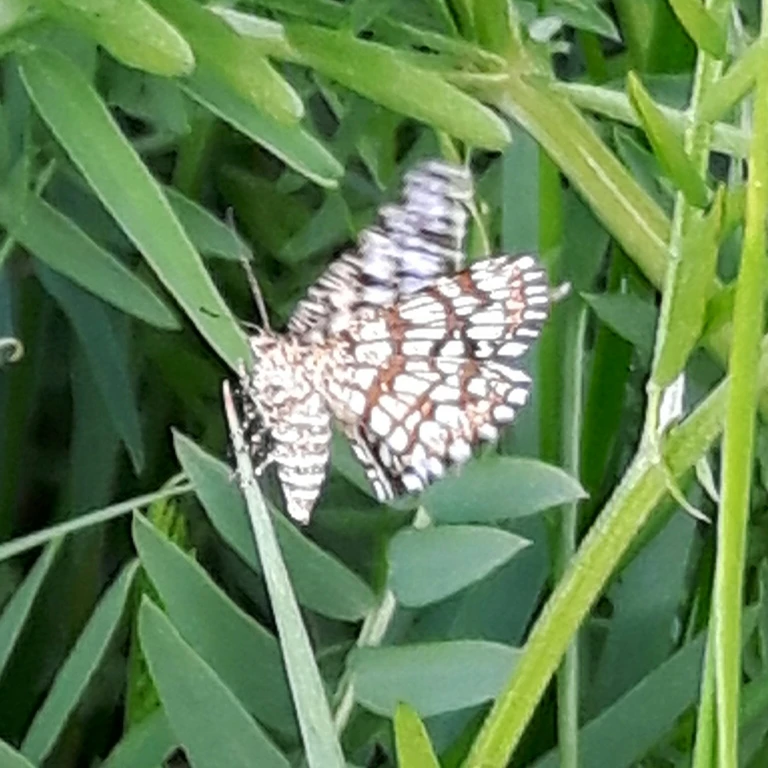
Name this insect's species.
Chiasmia clathrata
